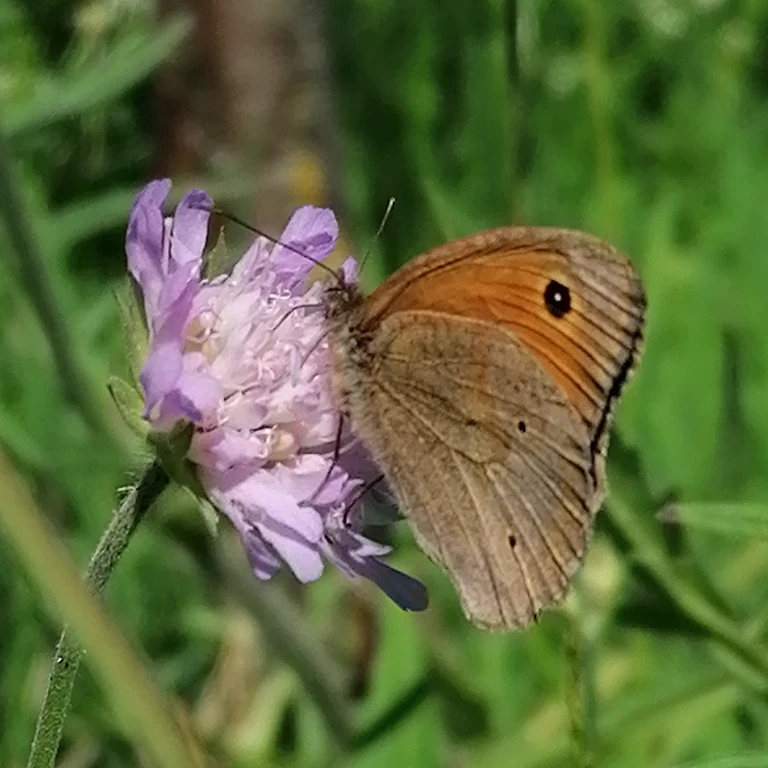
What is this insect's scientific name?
Maniola jurtina
